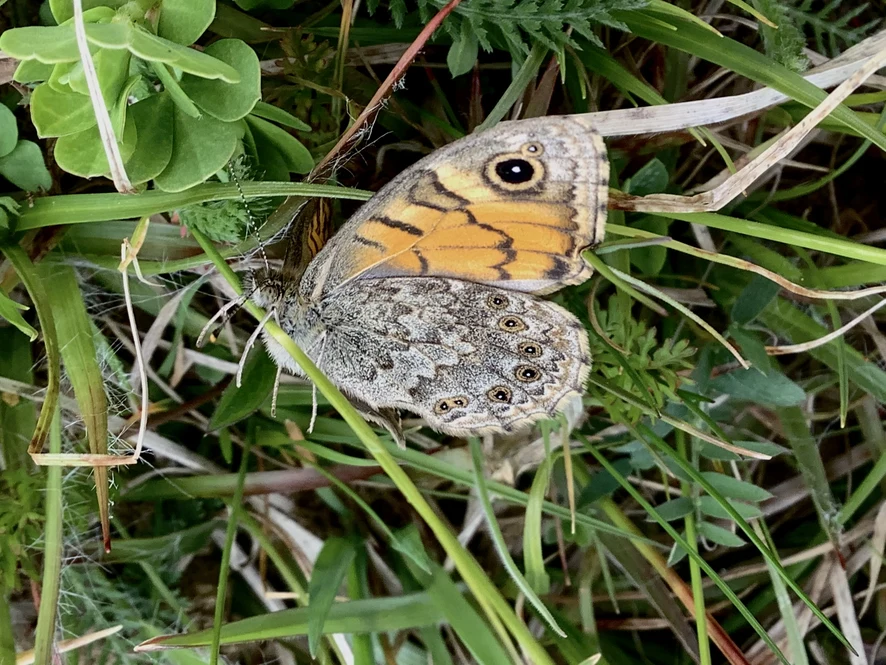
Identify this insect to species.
Lasiommata megera (also Pararge megera)
